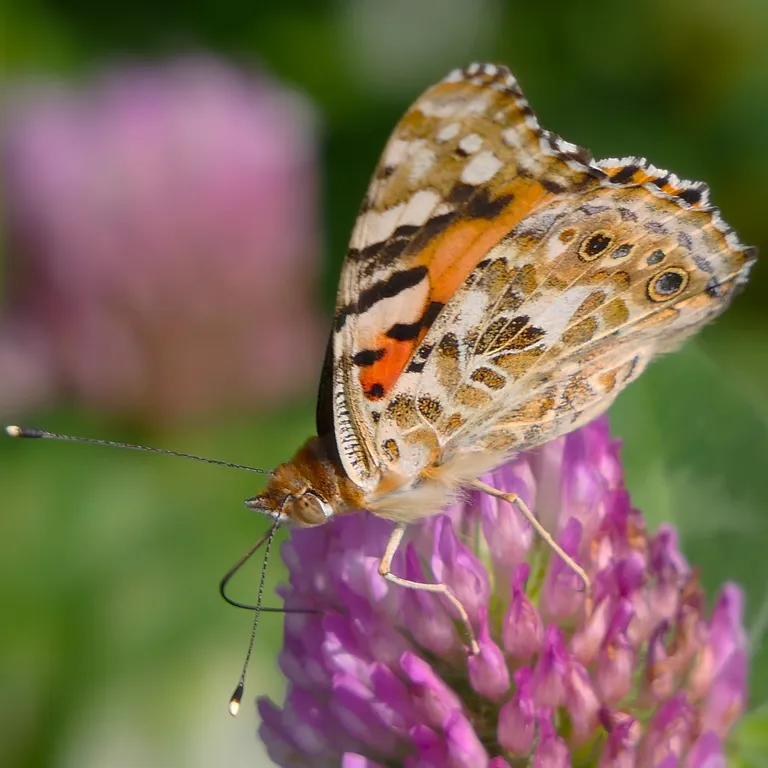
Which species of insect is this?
Vanessa cardui
